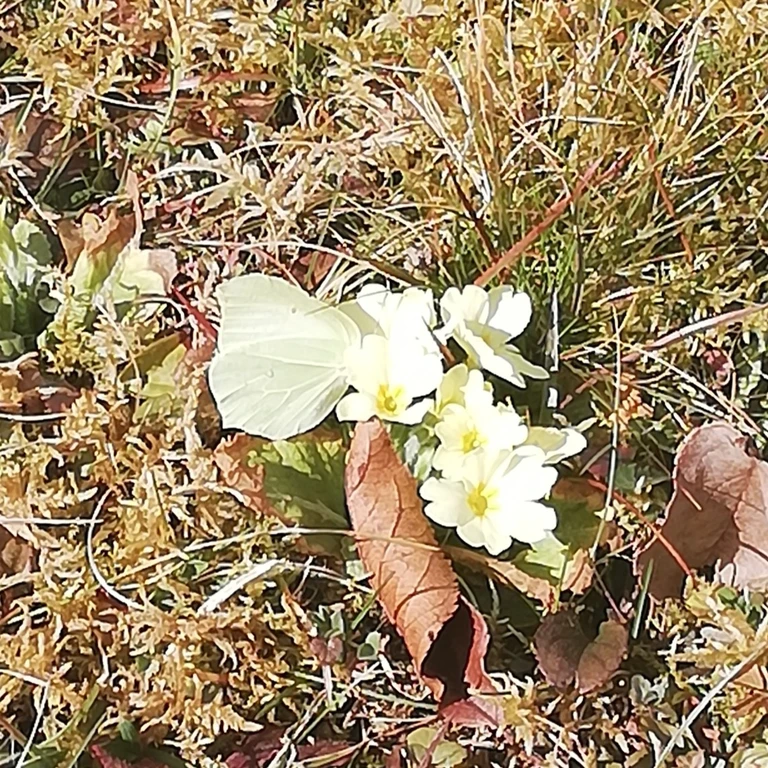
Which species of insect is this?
Gonepteryx rhamni
